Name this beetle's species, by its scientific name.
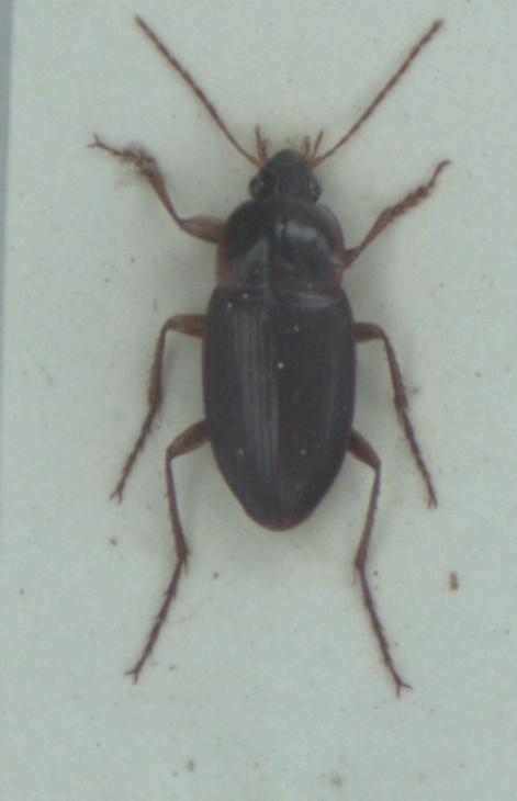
Calathus ambiguus
